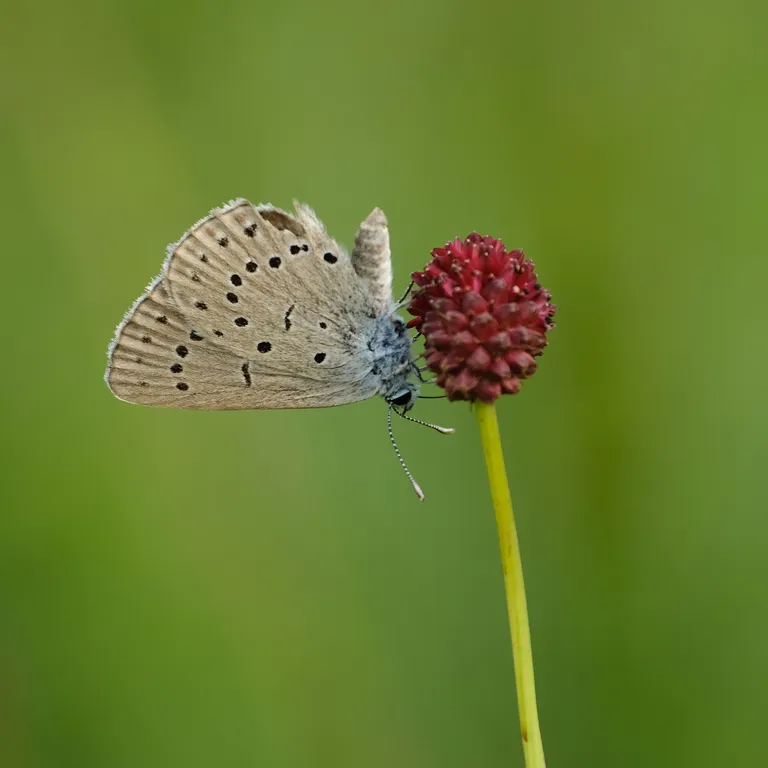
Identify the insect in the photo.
Phengaris teleius
